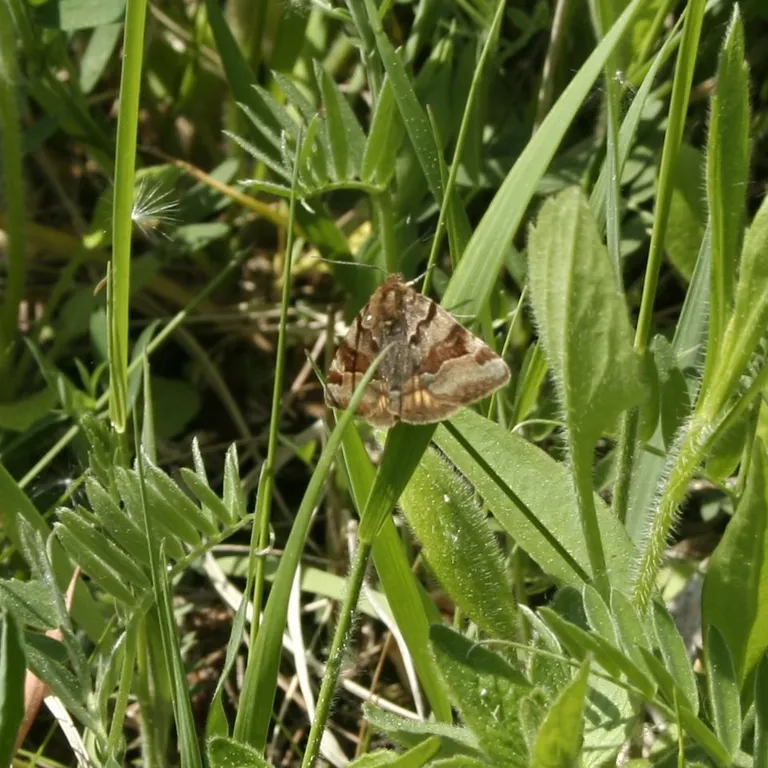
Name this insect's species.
Euclidia glyphica
